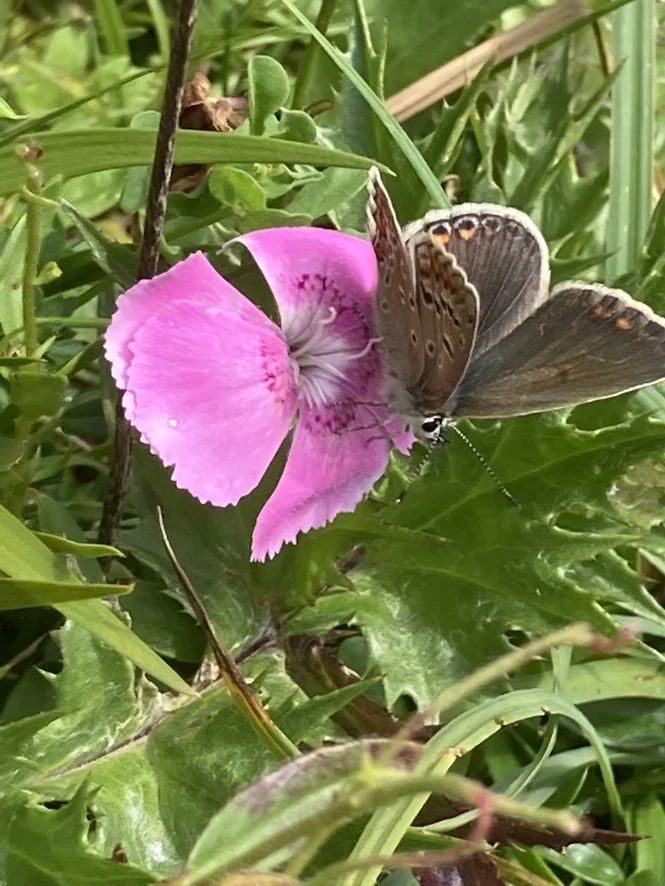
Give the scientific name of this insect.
Polyommatus icarus
